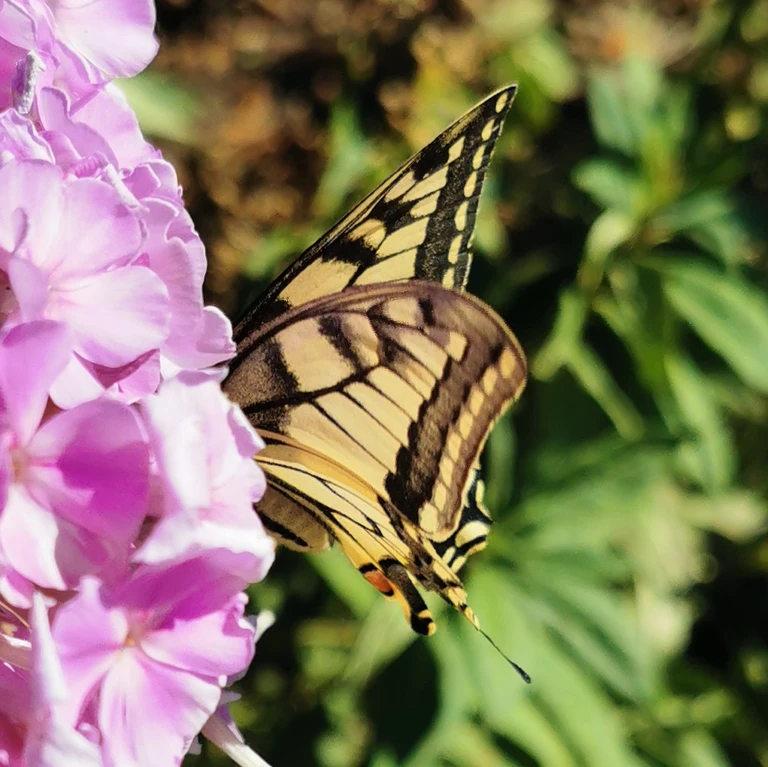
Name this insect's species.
Papilio machaon
